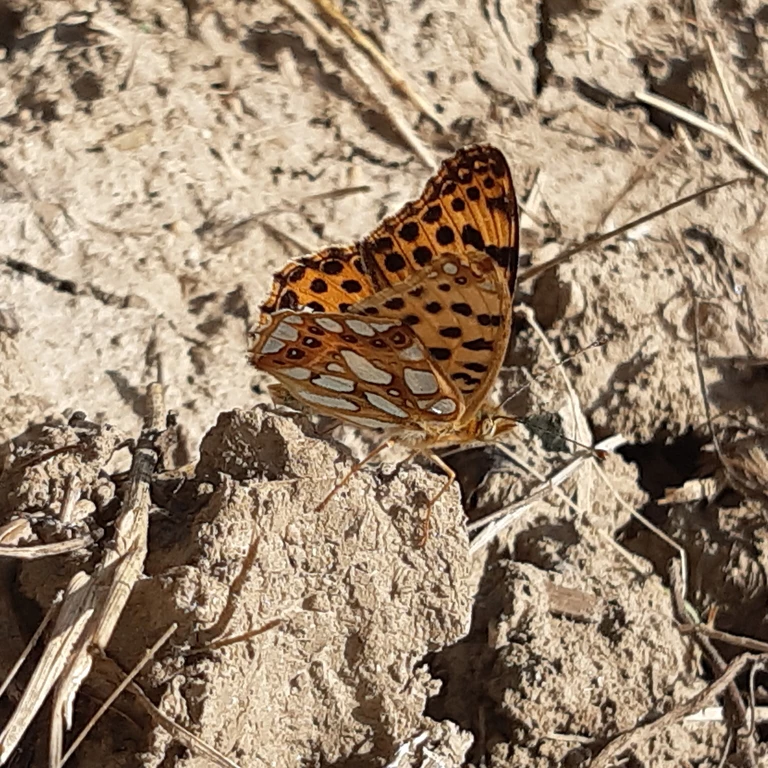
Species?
Issoria lathonia
